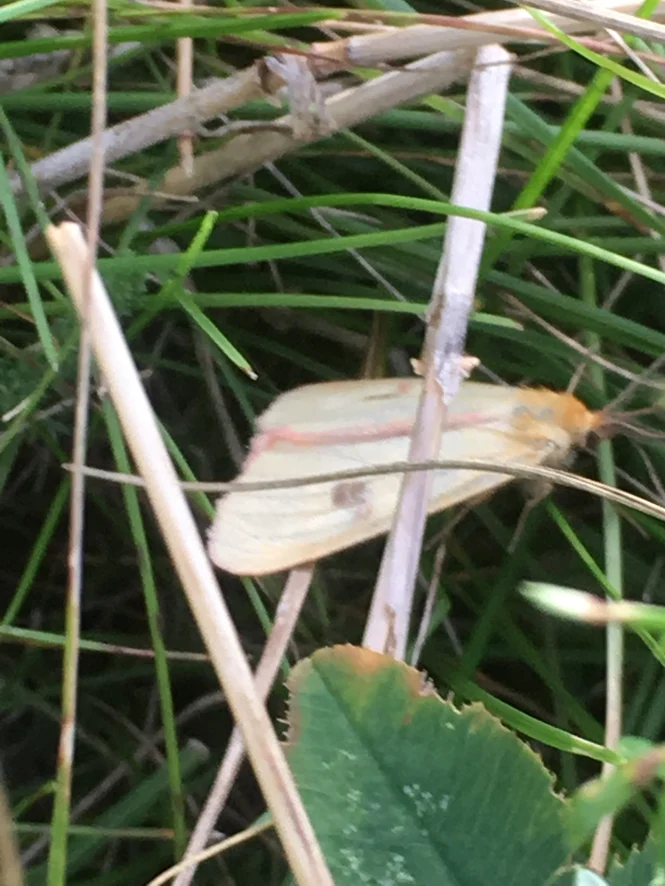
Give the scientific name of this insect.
Diacrisia sannio
